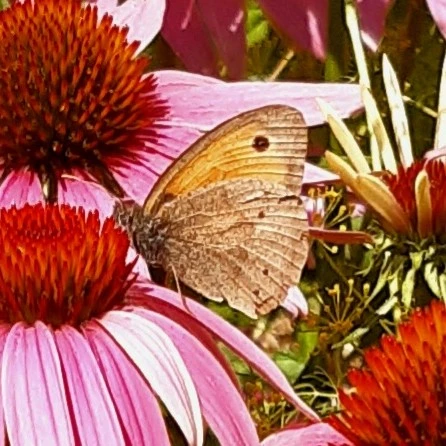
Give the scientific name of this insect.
Maniola jurtina
